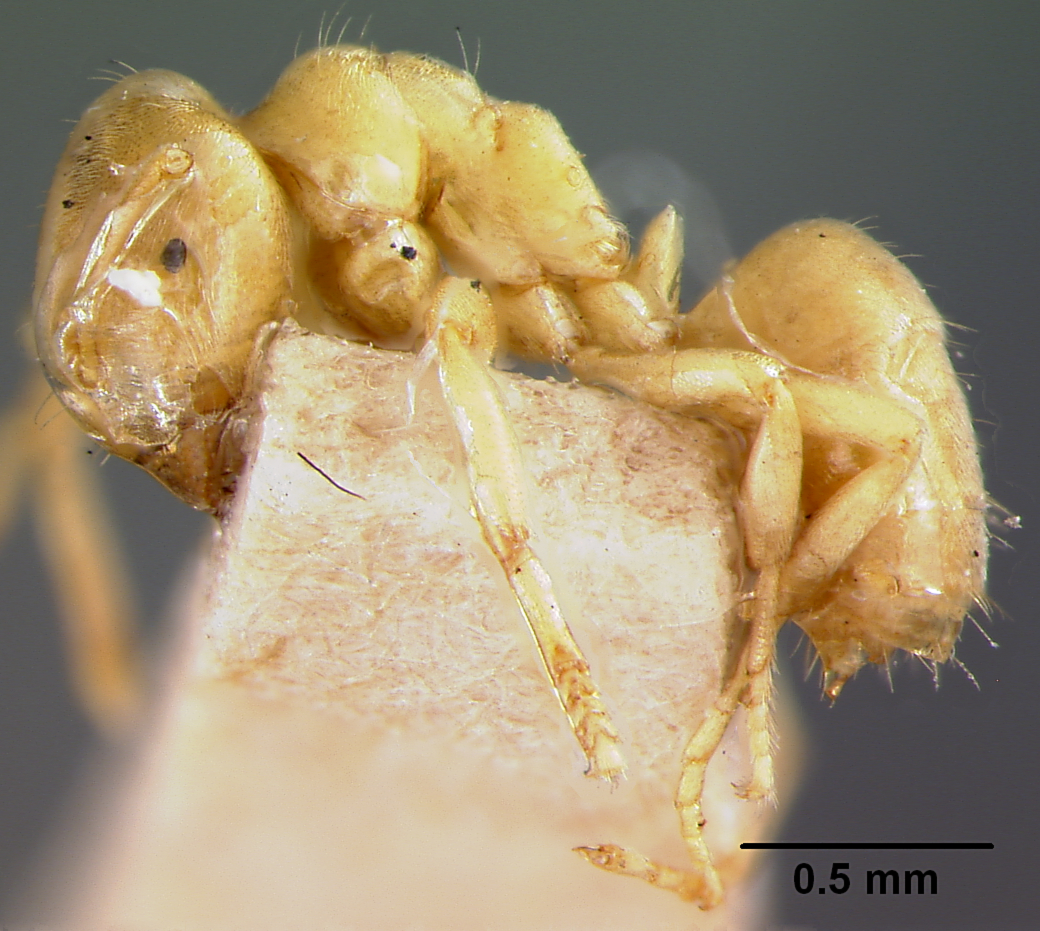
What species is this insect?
Lasius brevicornis
